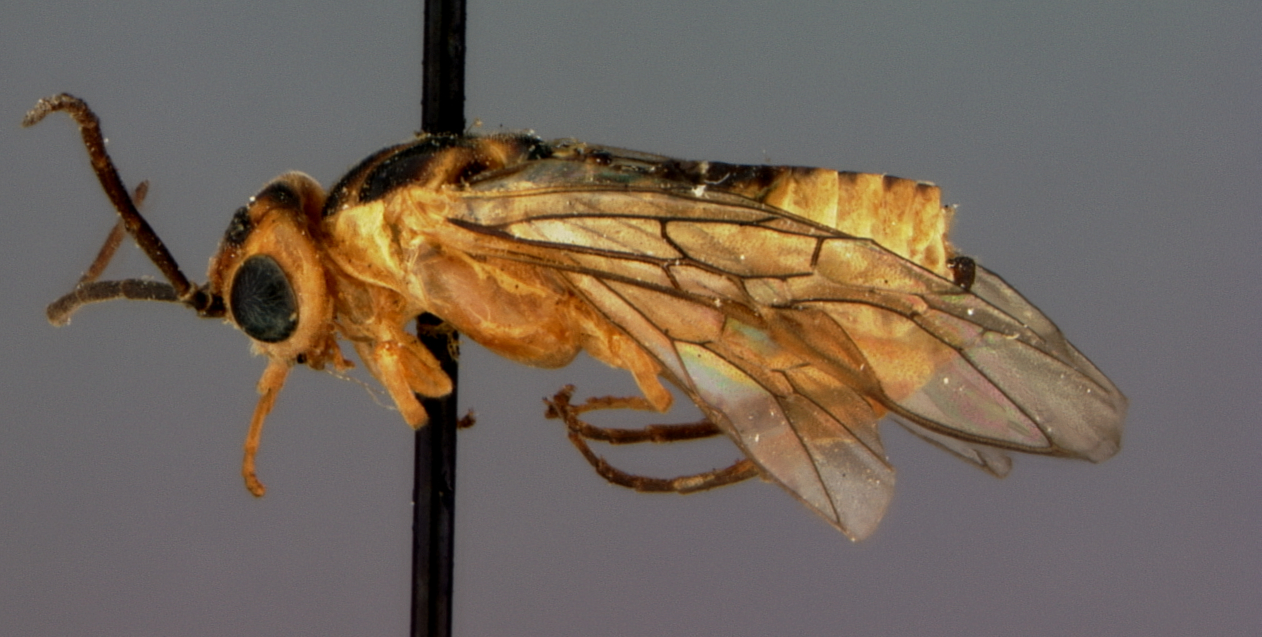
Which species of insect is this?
Pteronidea mendicana
